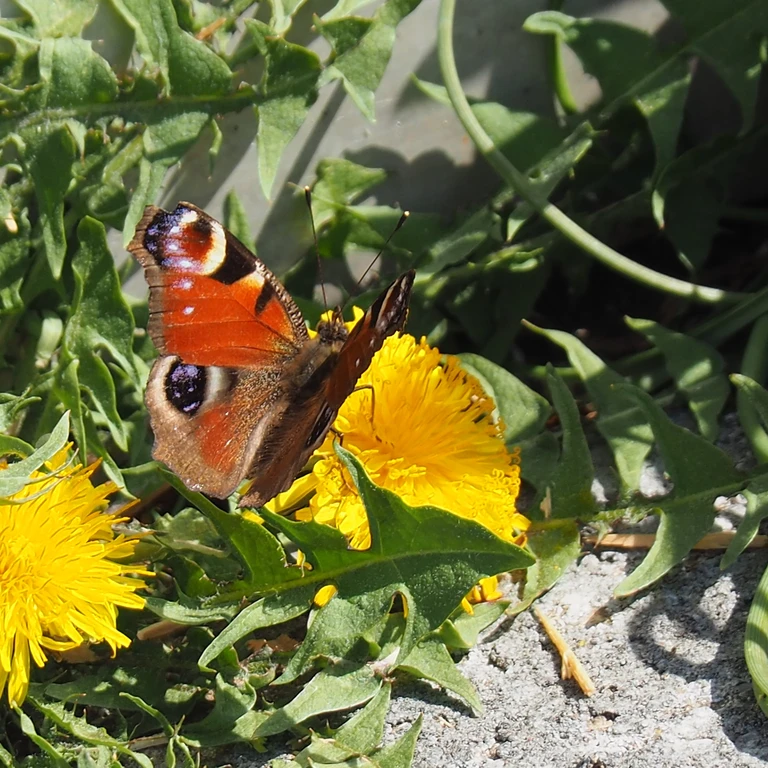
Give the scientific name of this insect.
Aglais io
